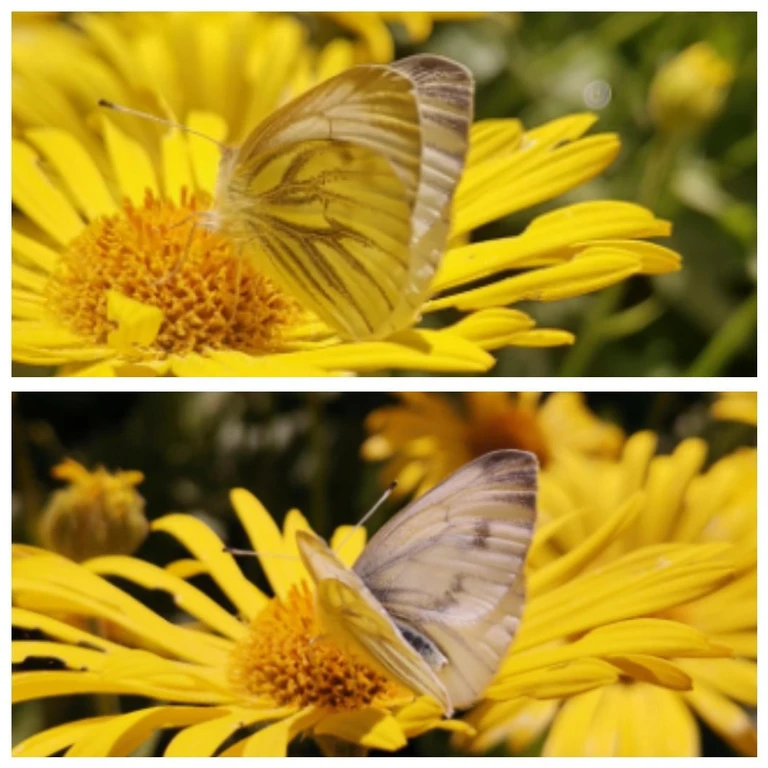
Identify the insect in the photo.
Pieris napi
